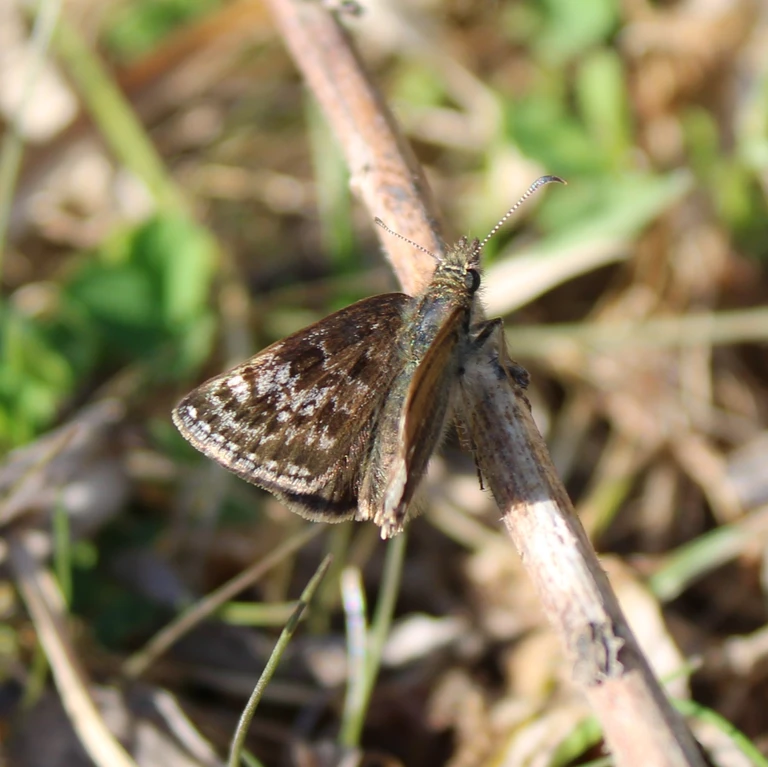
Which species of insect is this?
Erynnis tages
